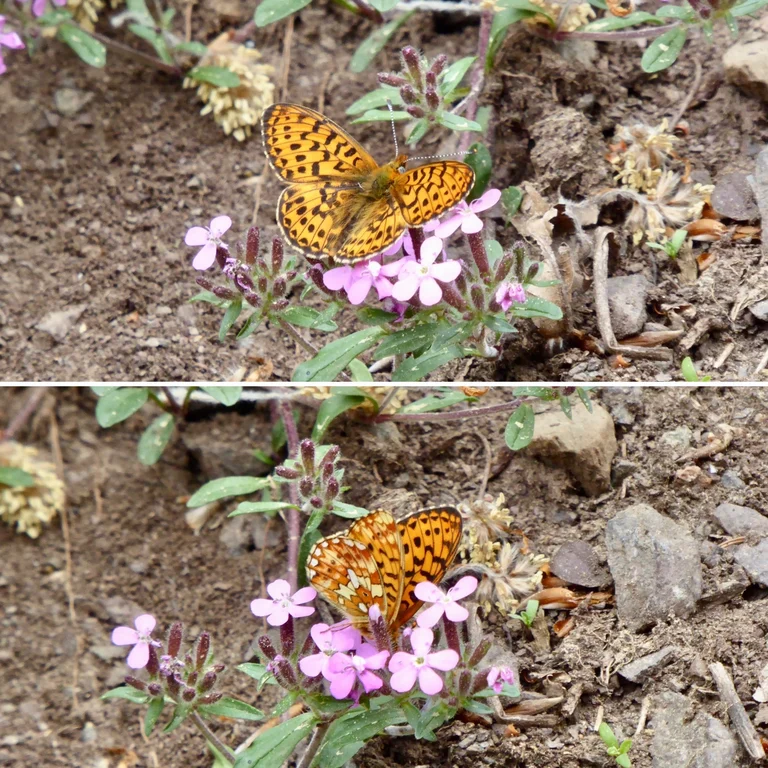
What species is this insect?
Boloria euphrosyne (also Clossiana euphrosyne)
